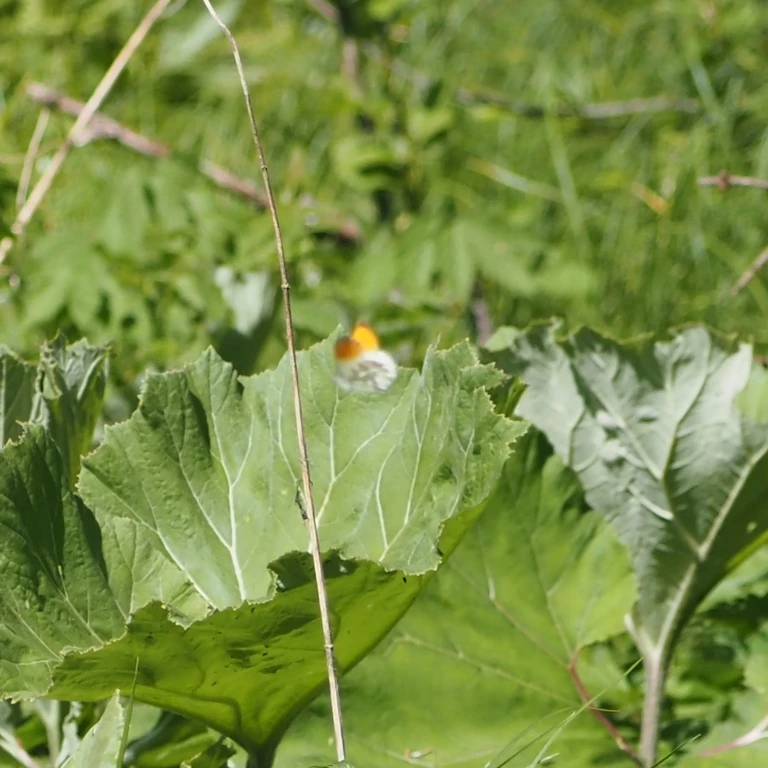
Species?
Anthocharis cardamines
